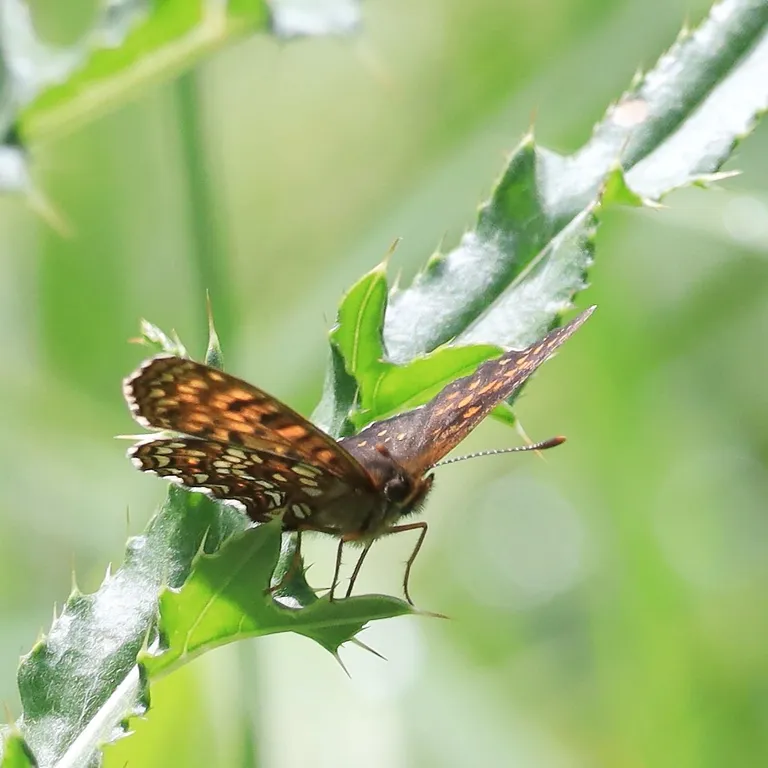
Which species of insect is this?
Melitaea diamina
